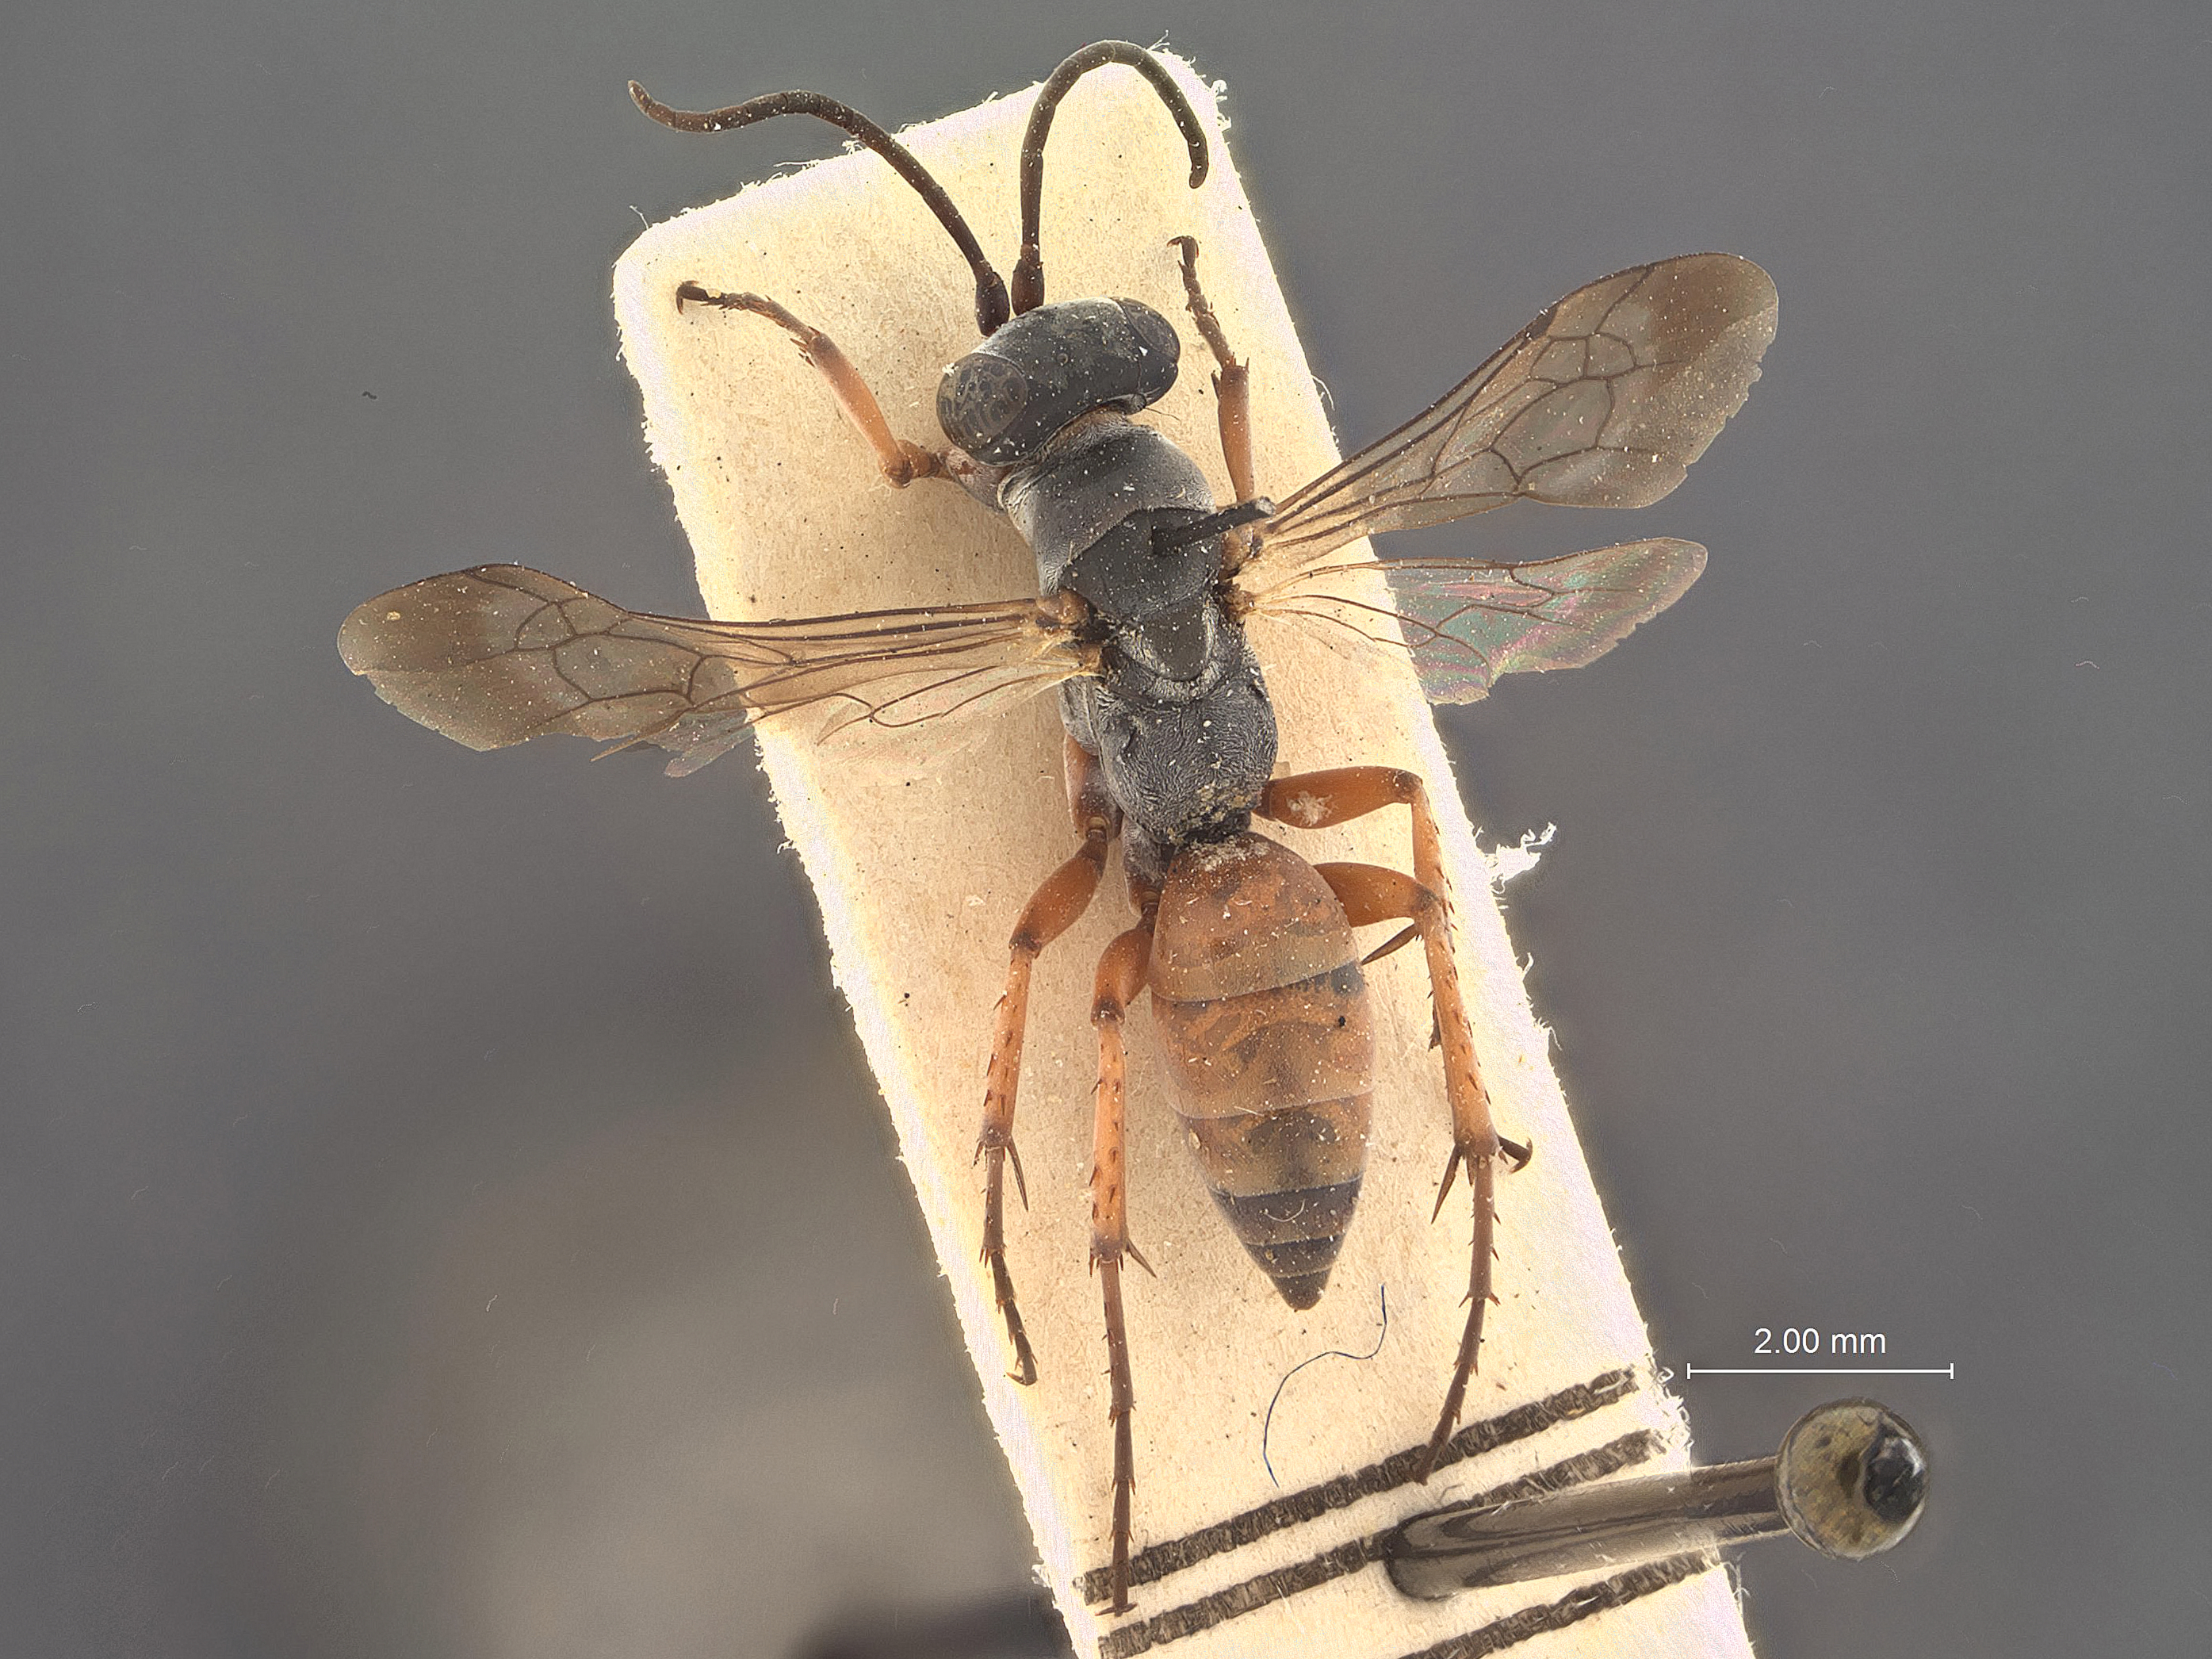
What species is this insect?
Anospilus compactus
